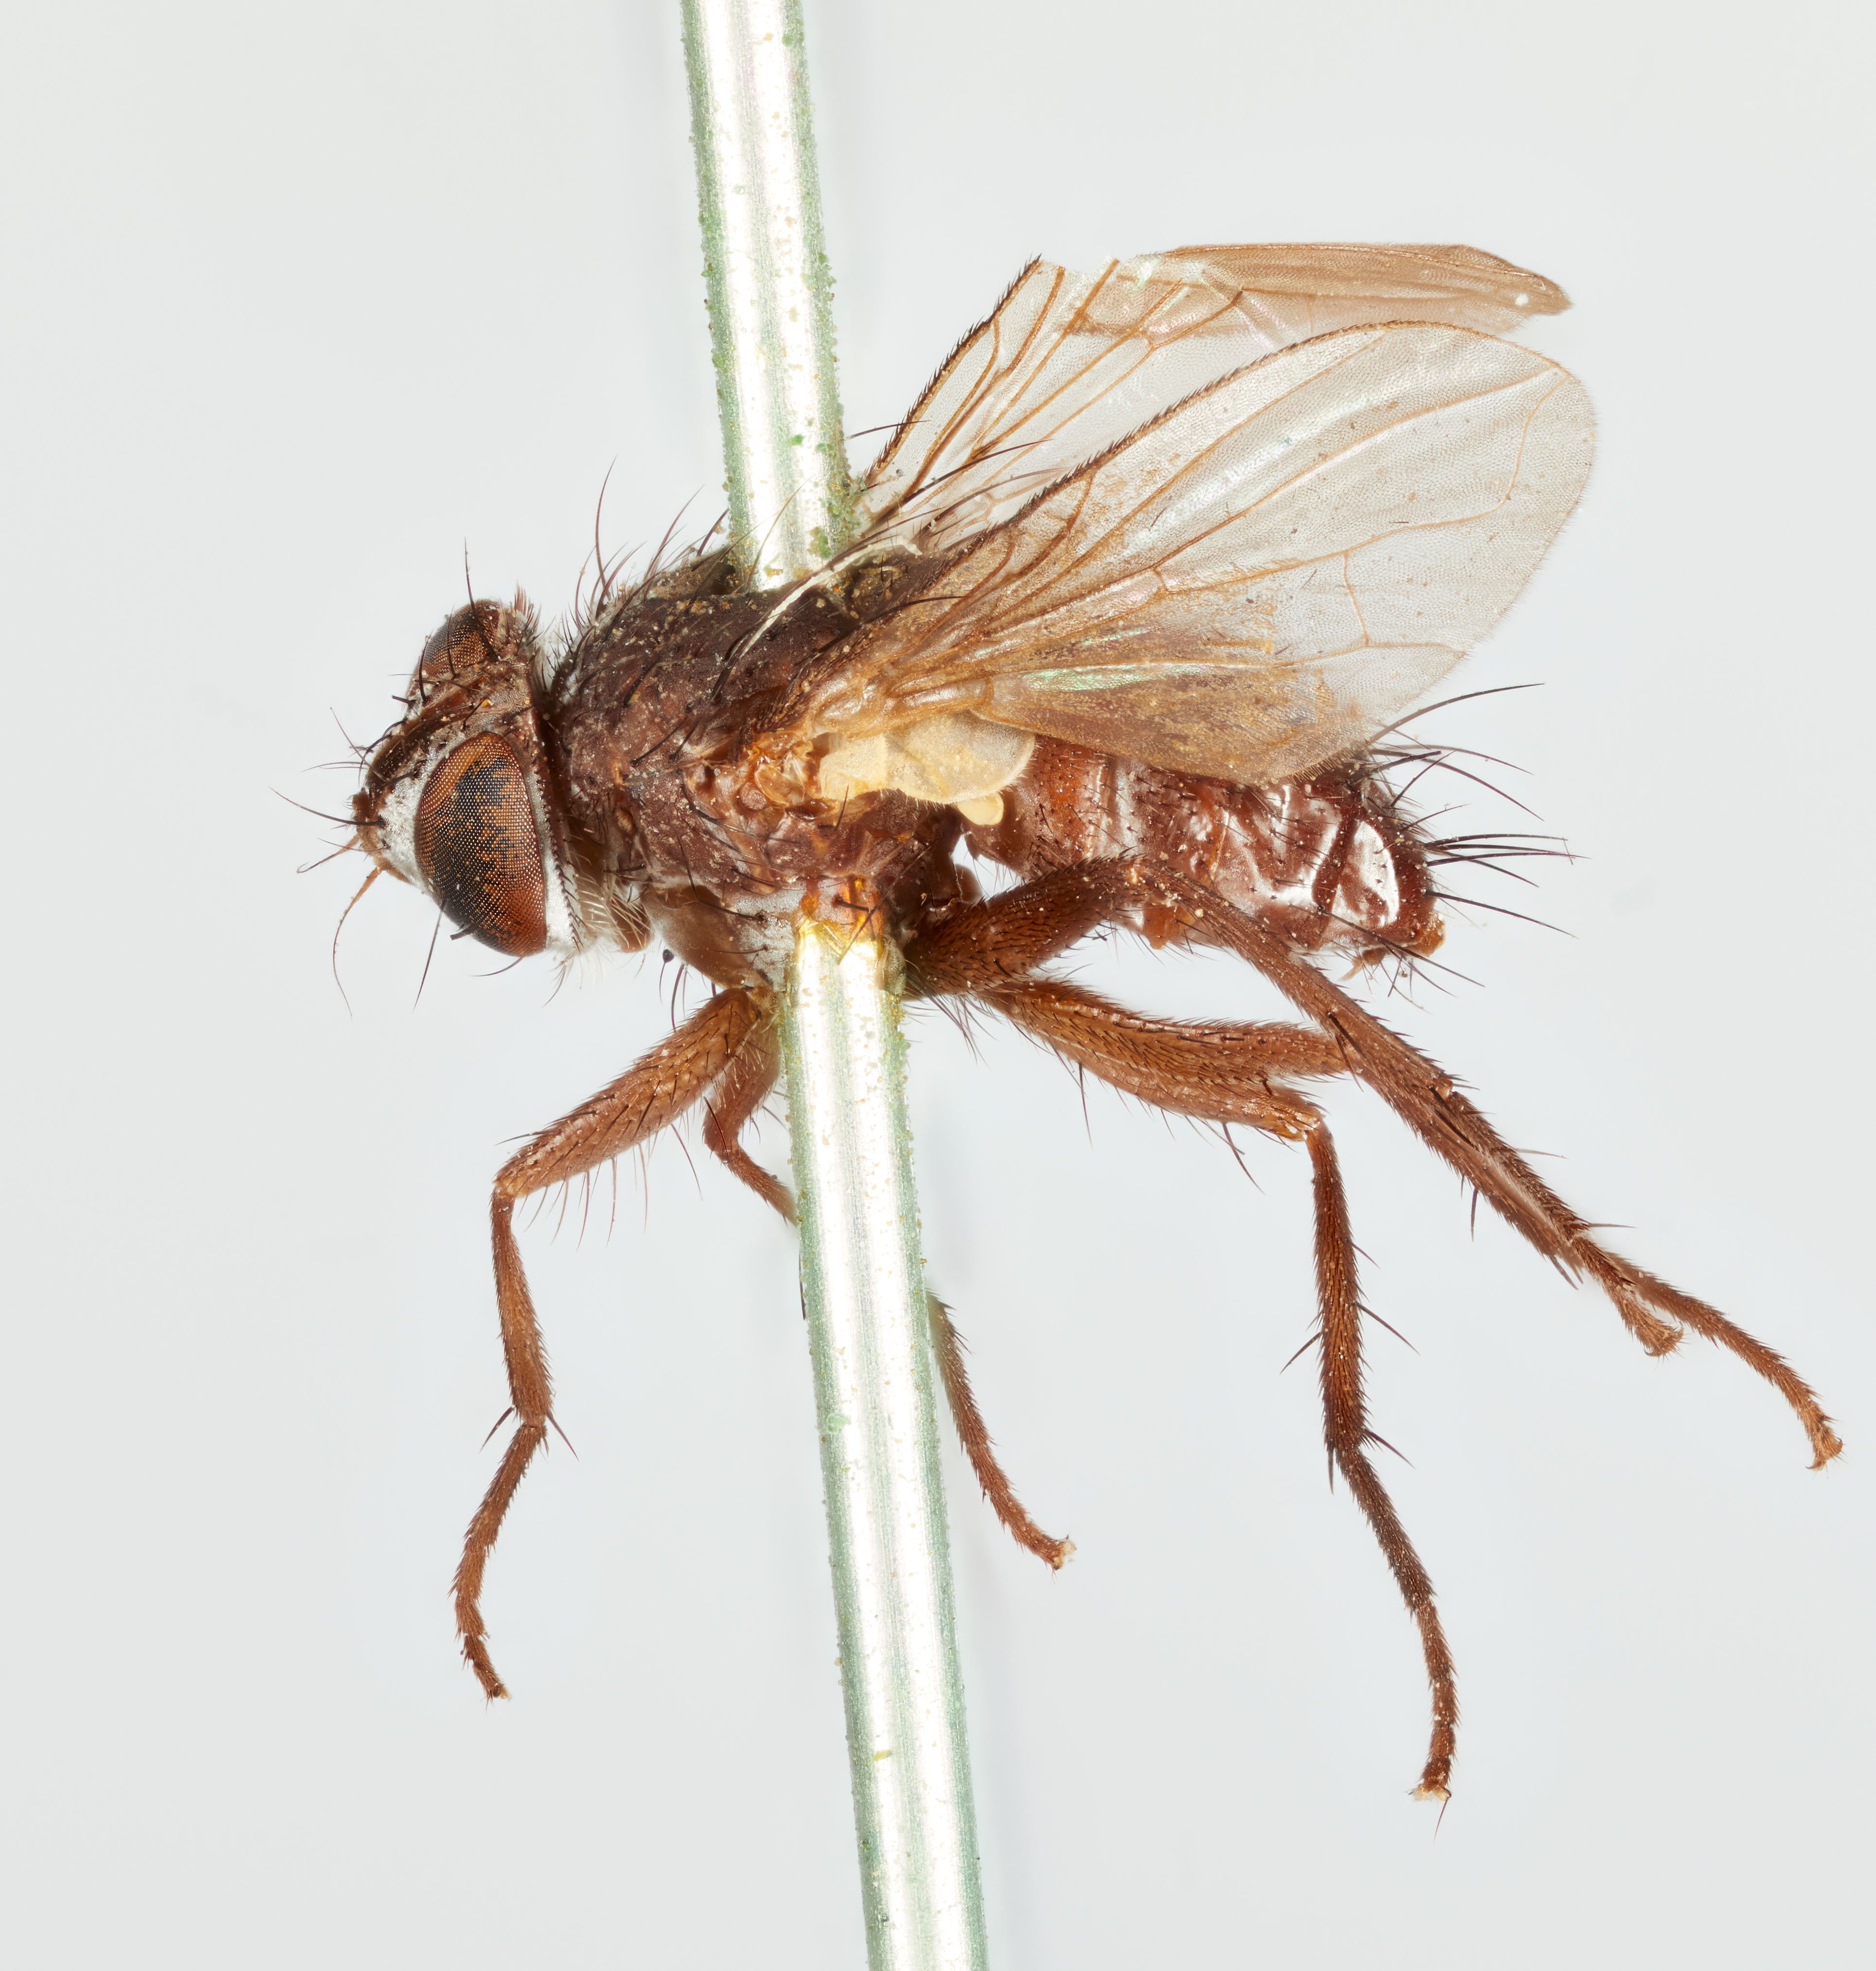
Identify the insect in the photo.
Hypostena pusilla
